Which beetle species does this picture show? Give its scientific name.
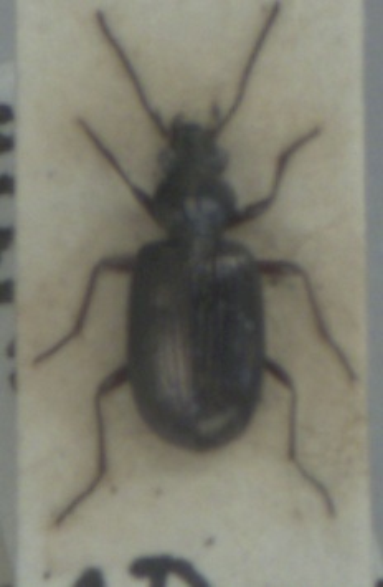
Bembidion punctulatum
